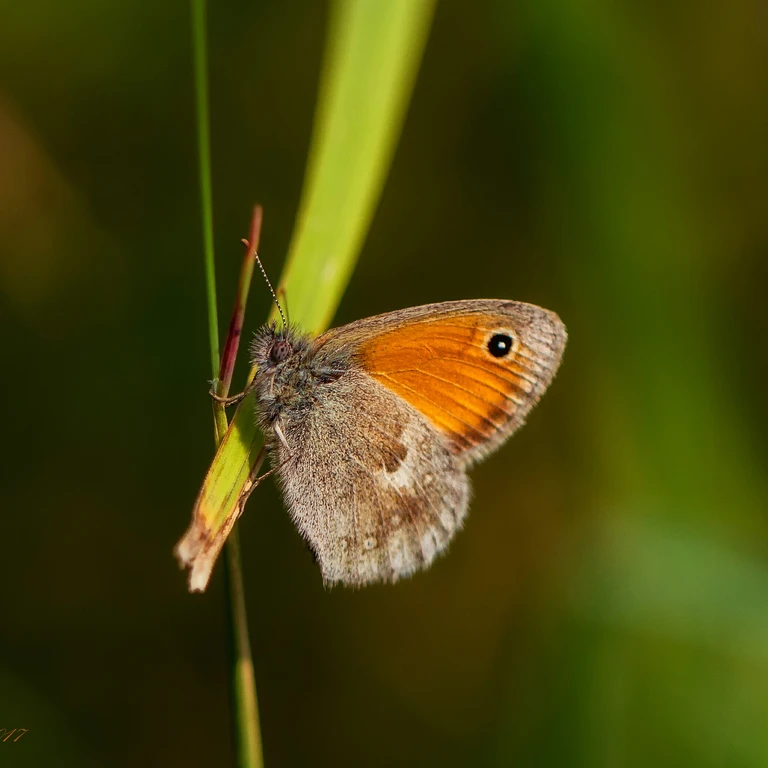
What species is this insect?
Coenonympha pamphilus
